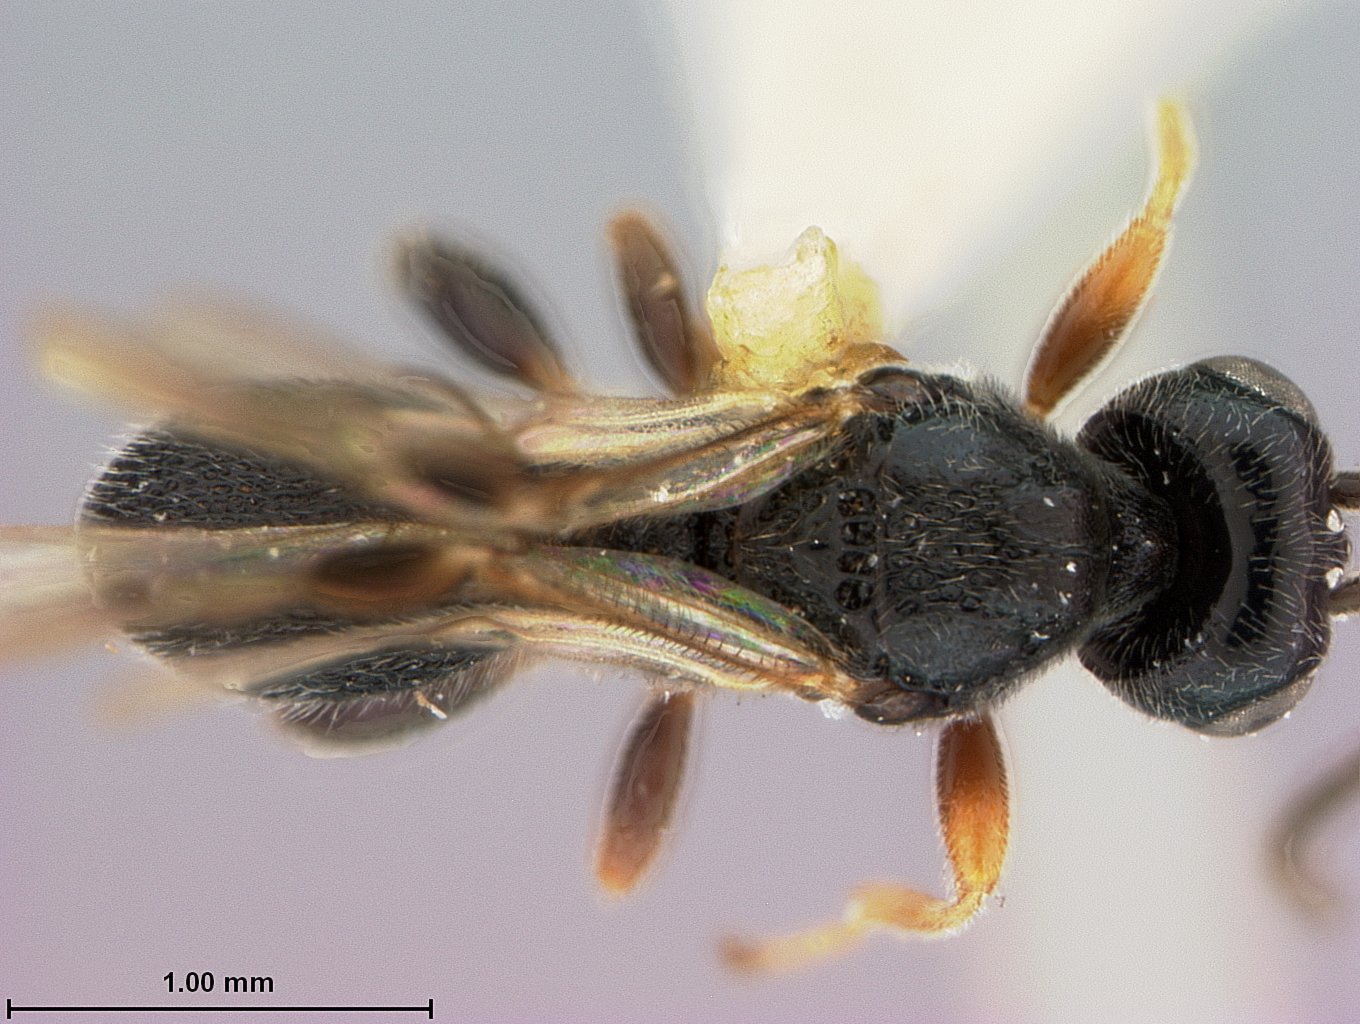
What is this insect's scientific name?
Urosigalphus cauius
